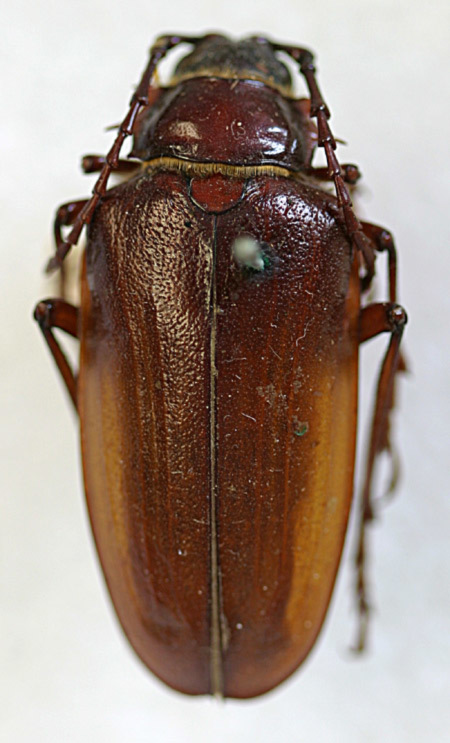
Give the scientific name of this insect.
Prionus californicus (also Prionus punctulatus)
